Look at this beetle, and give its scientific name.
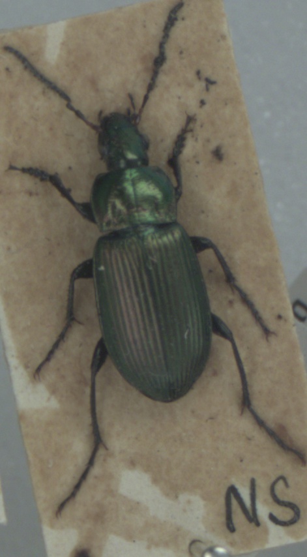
Poecilus cupreus
